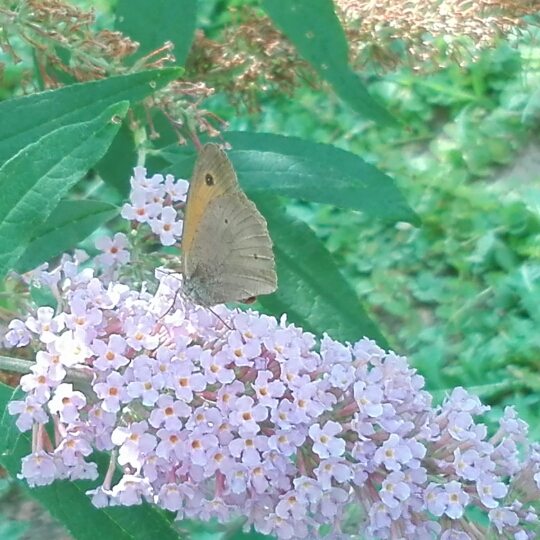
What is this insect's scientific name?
Maniola jurtina
